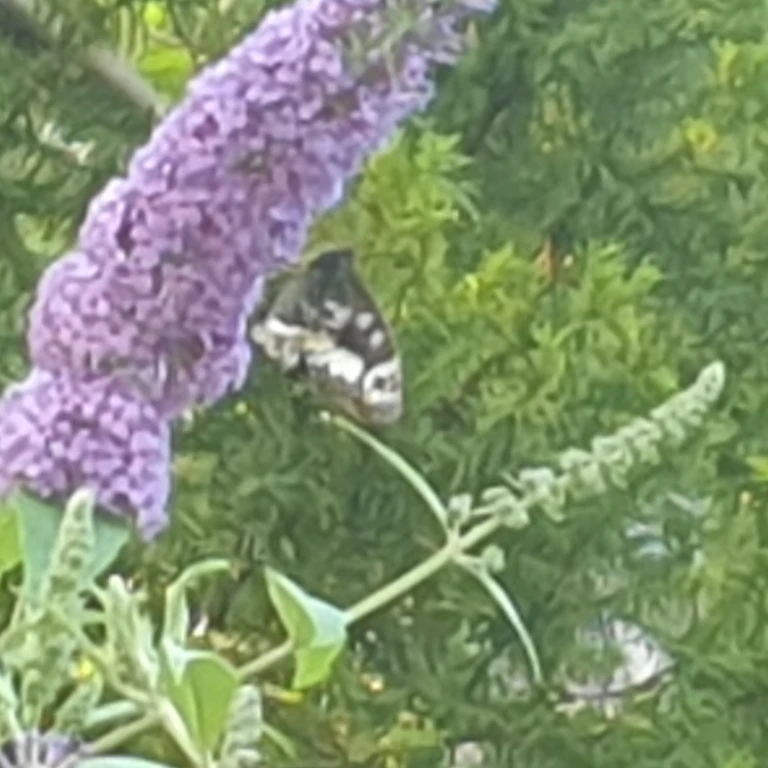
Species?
Brintesia circe
